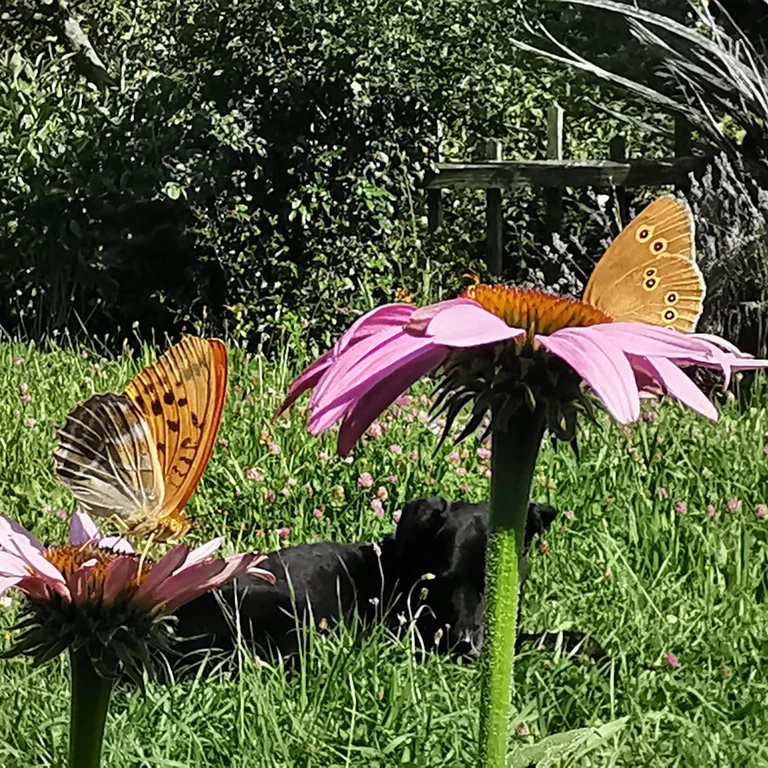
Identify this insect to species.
Argynnis paphia
